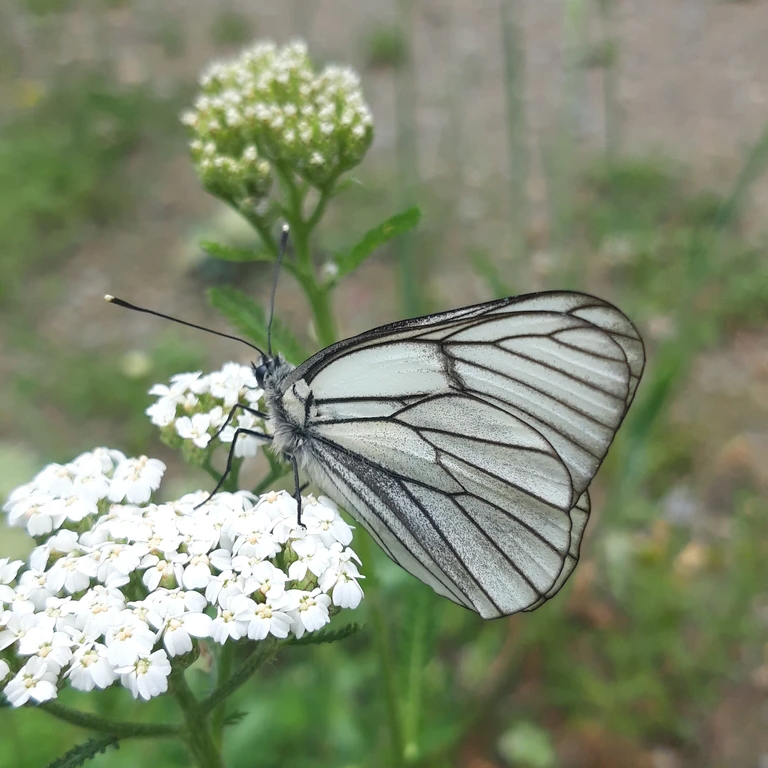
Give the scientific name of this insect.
Aporia crataegi
